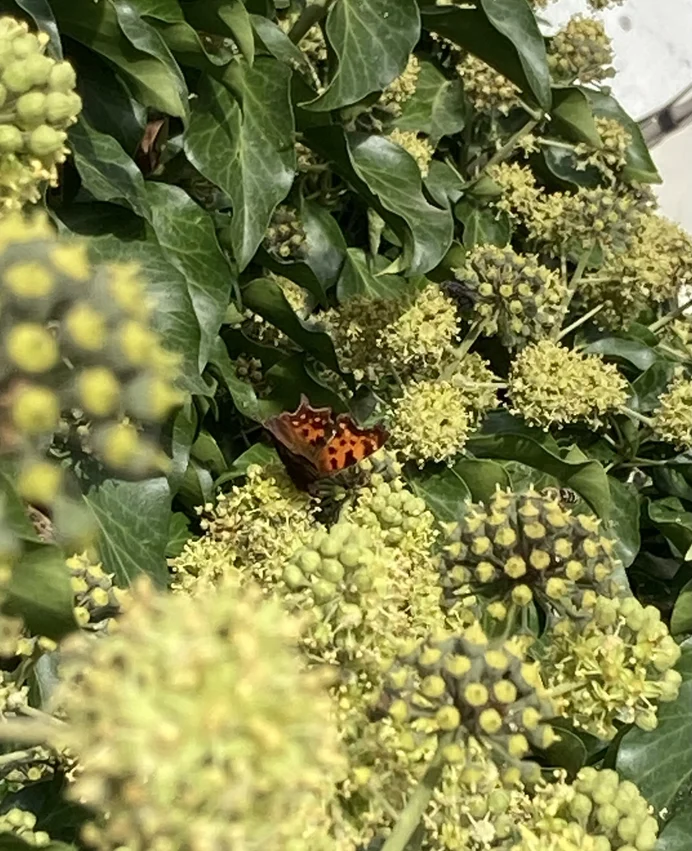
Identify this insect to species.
Polygonia c-album
